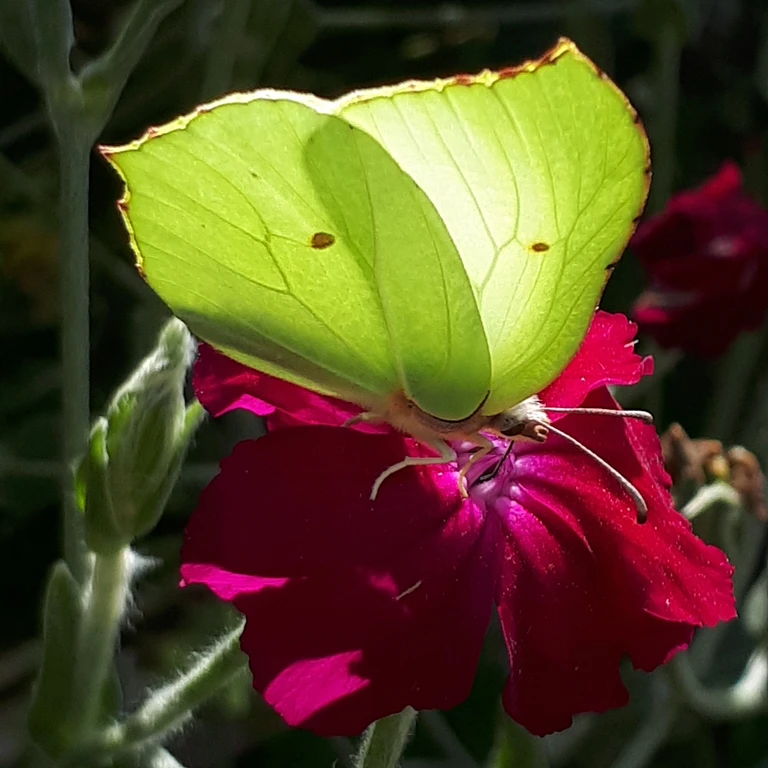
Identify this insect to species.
Gonepteryx rhamni
